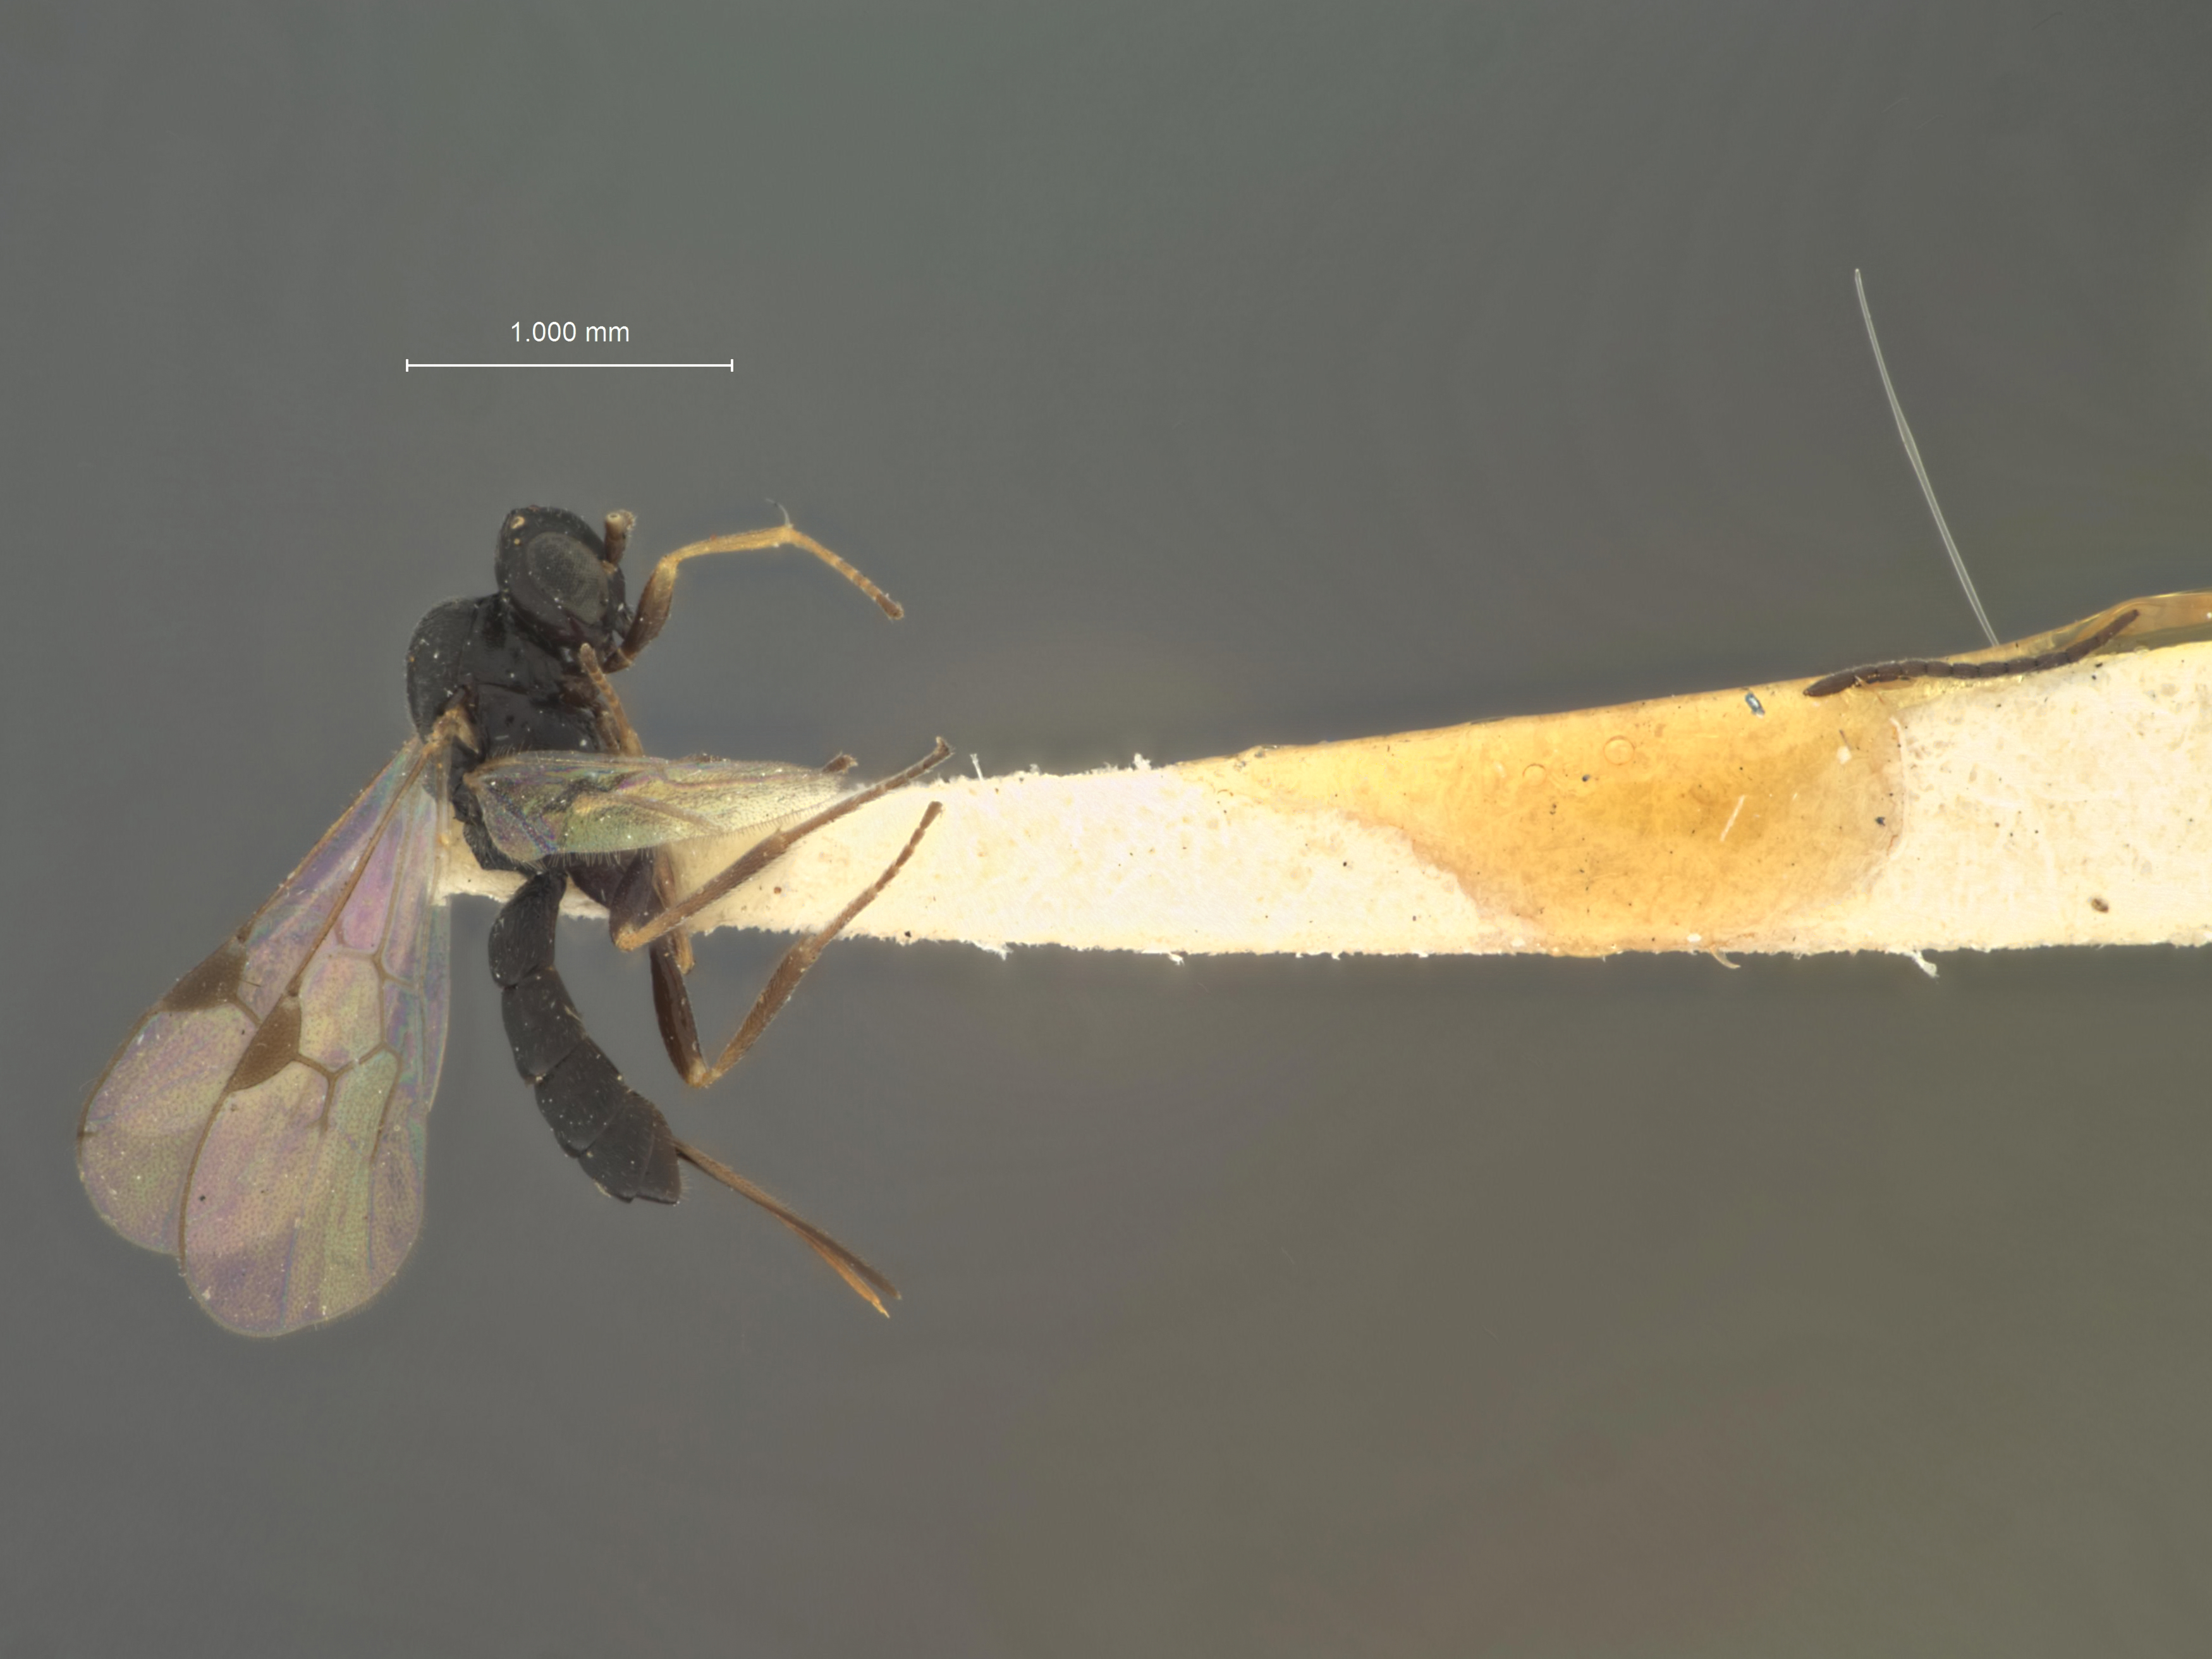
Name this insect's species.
Neorhacodes longicauda
